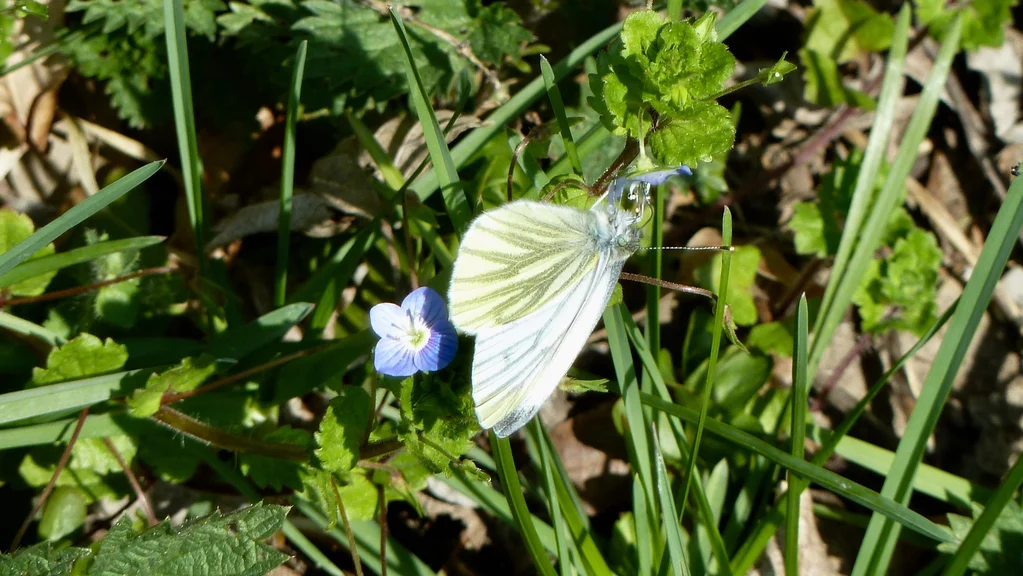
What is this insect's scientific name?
Pieris napi
